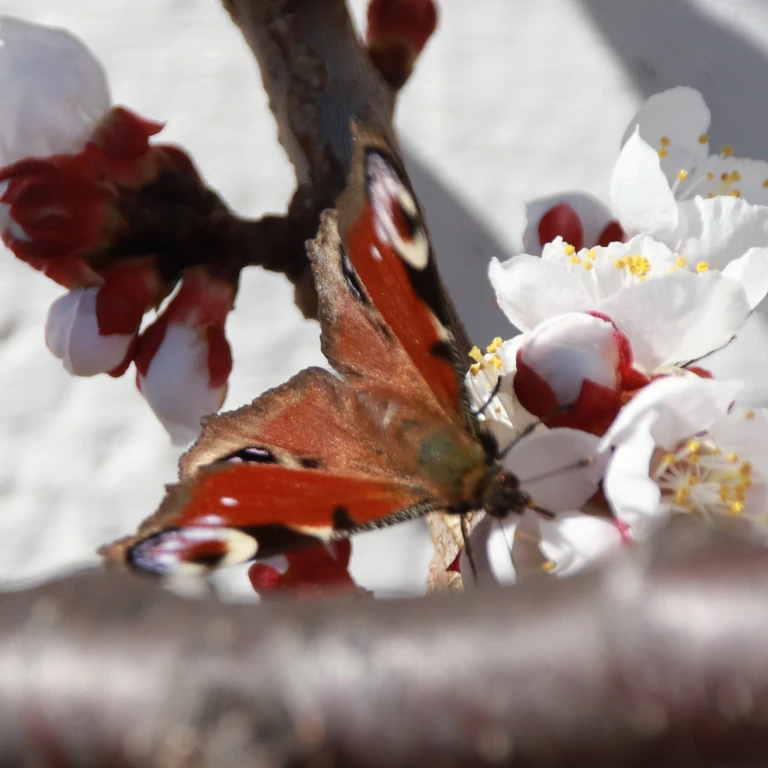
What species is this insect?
Aglais io
